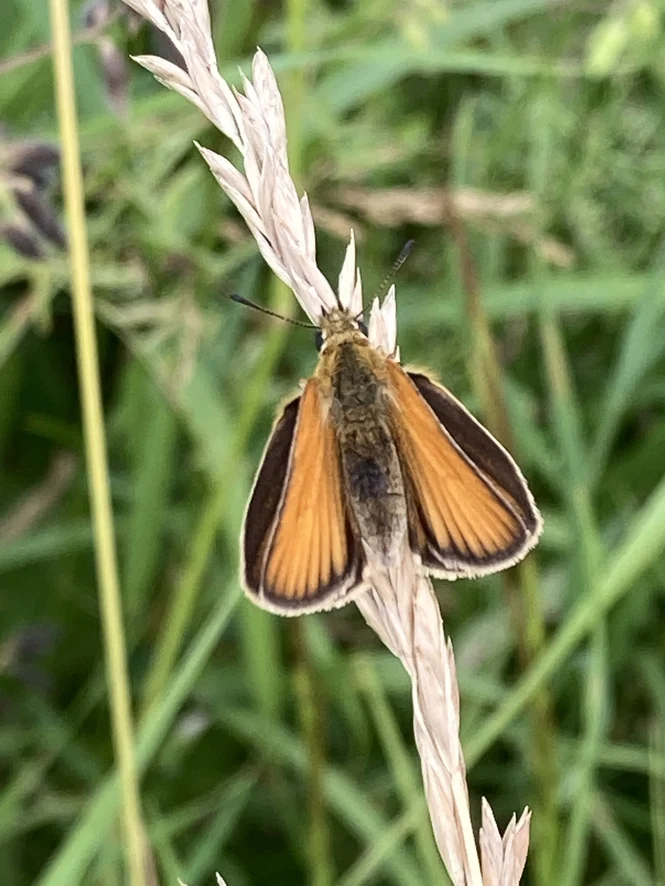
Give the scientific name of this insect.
Thymelicus lineola
